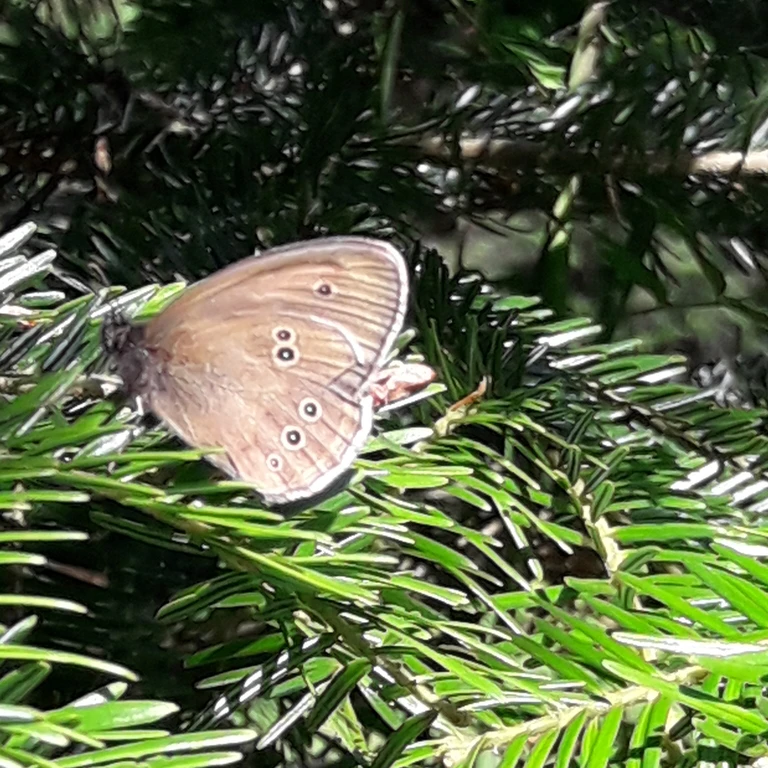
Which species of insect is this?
Aphantopus hyperantus
